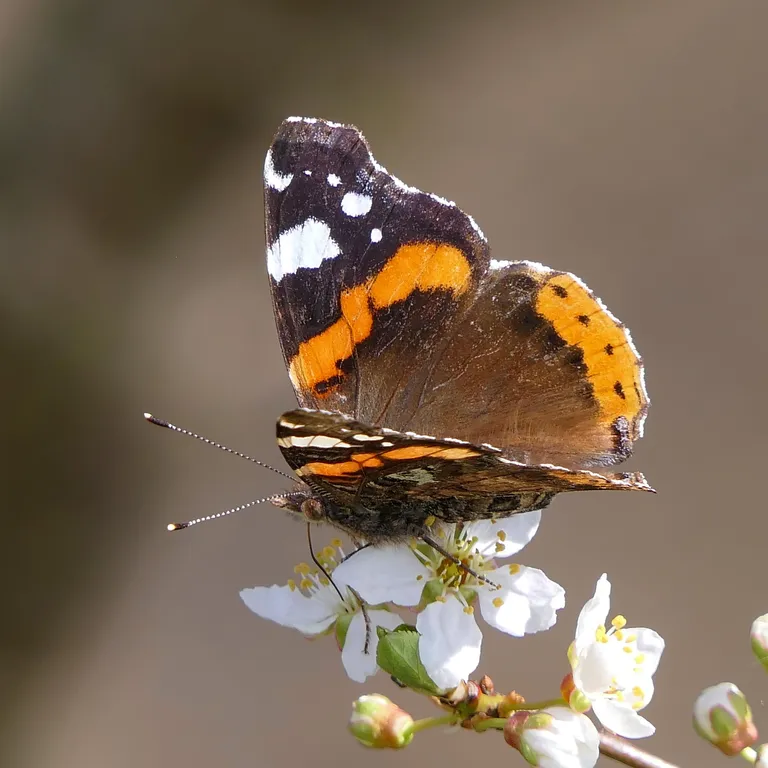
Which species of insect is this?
Vanessa atalanta
